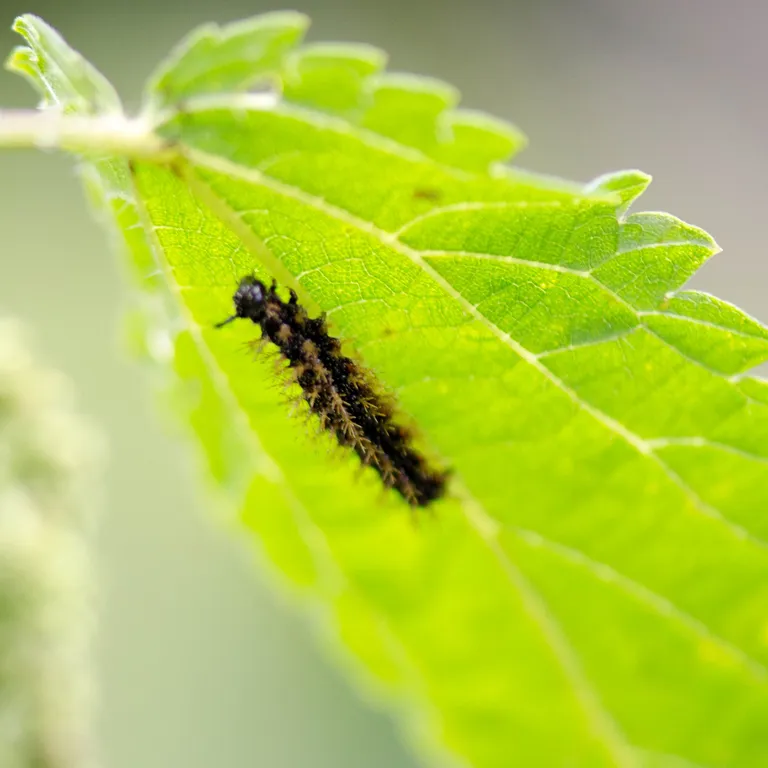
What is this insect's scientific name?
Araschnia levana
